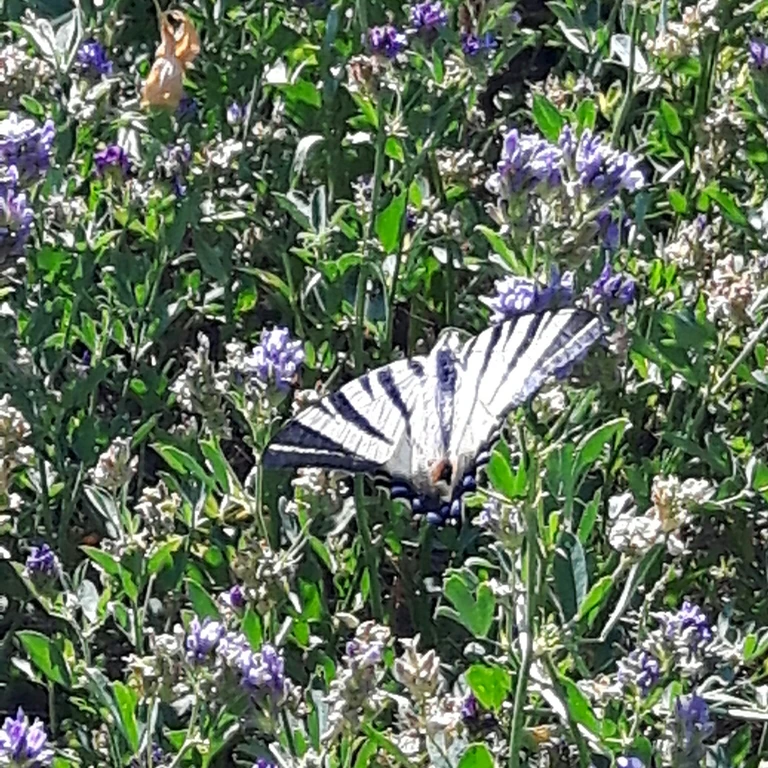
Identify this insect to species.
Iphiclides podalirius
